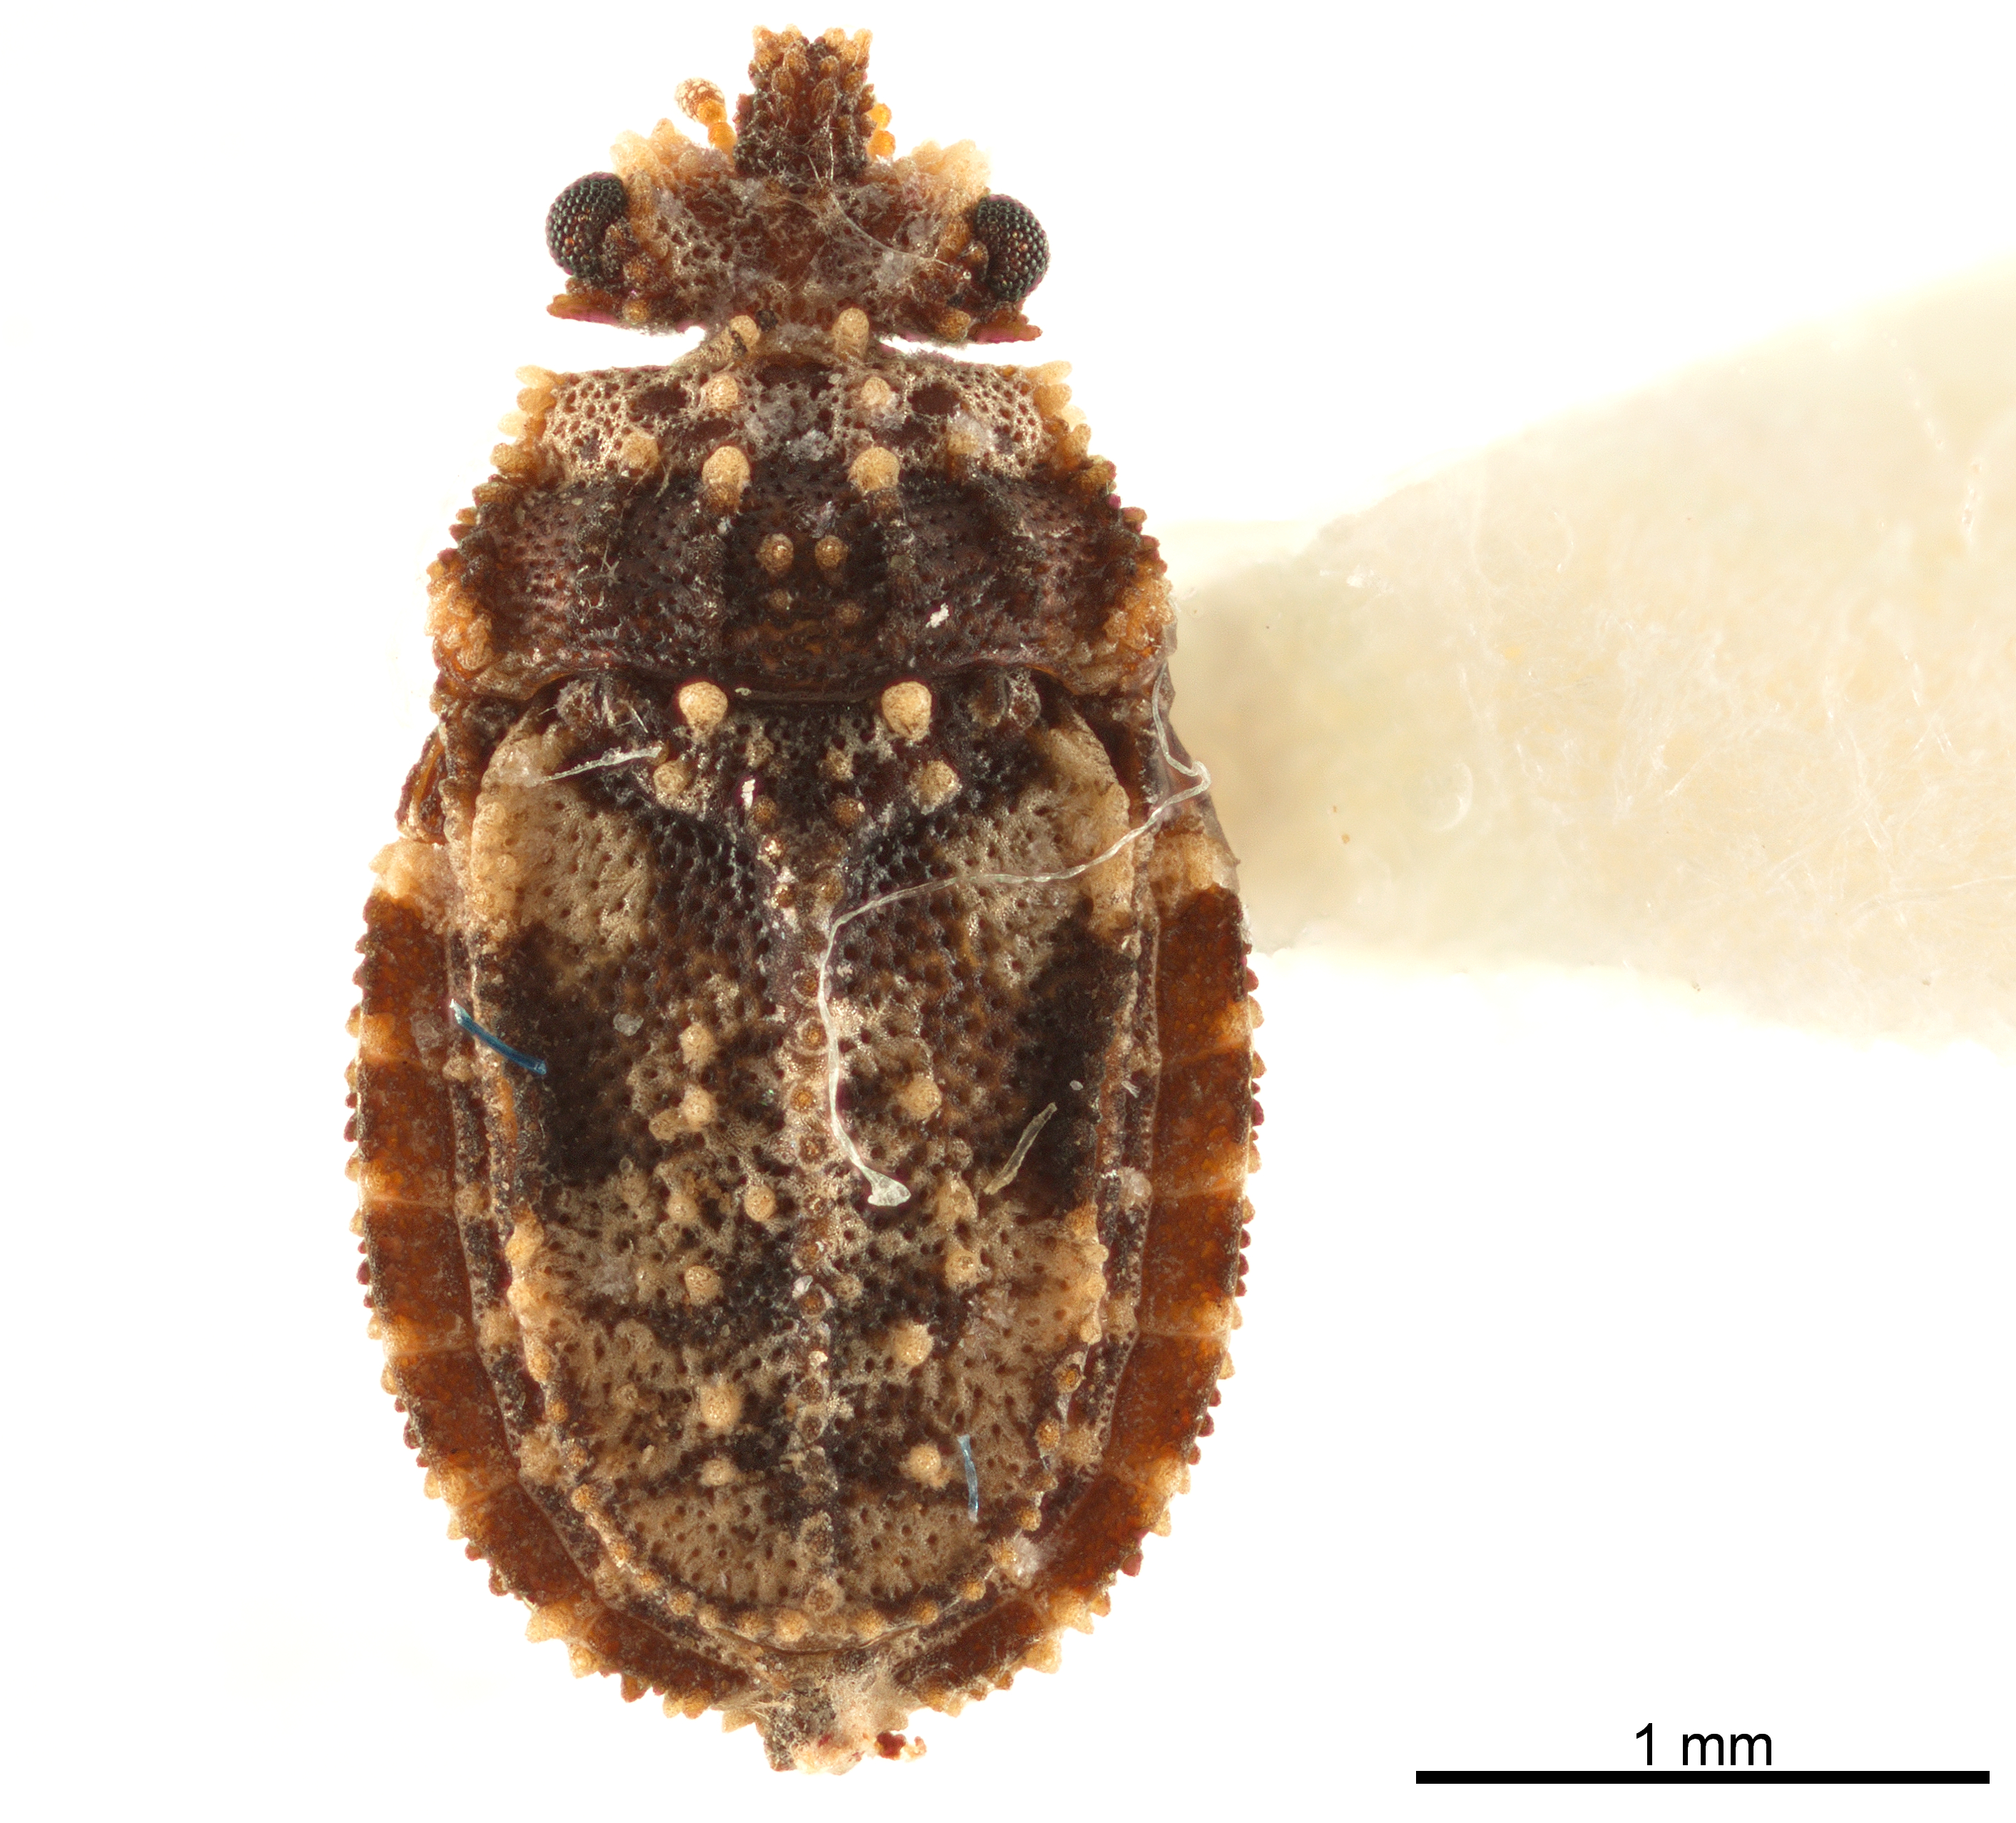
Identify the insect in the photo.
Calisiopsis kormilevi
